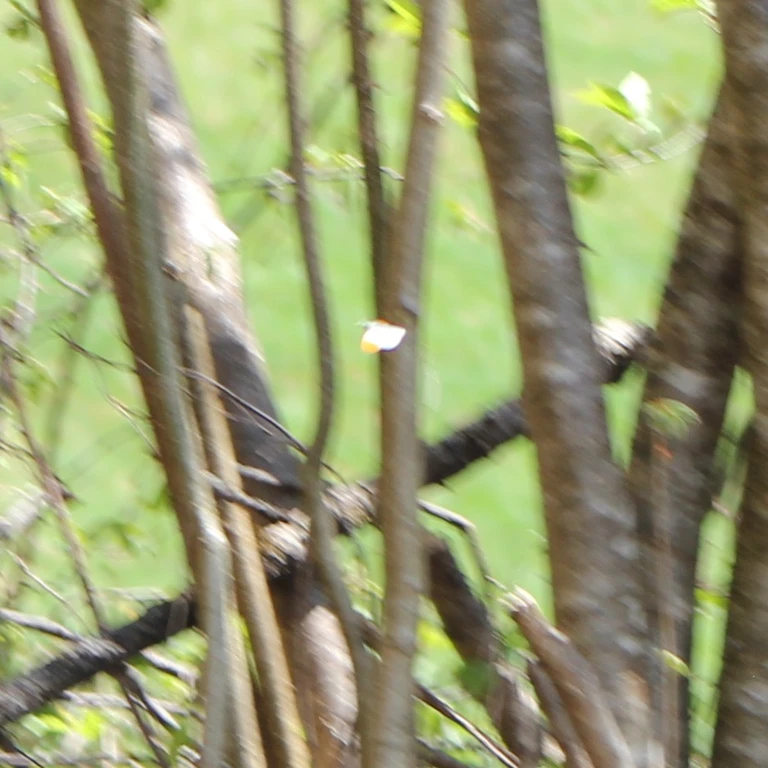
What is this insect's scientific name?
Anthocharis cardamines
